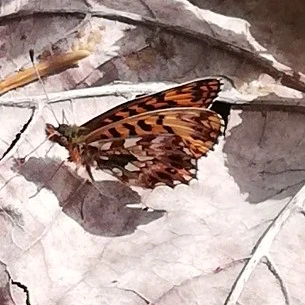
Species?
Boloria dia
